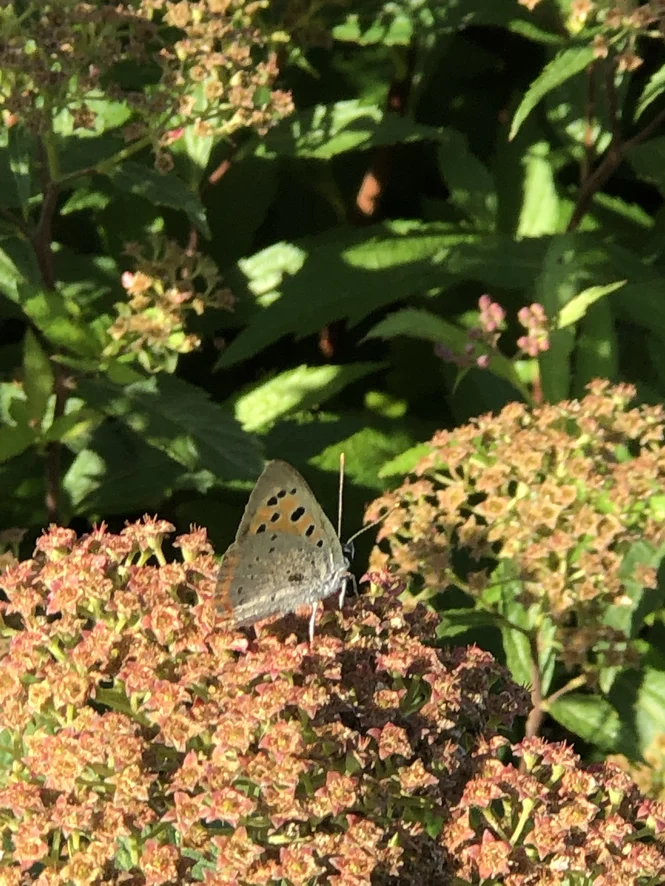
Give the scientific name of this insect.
Lycaena phlaeas
